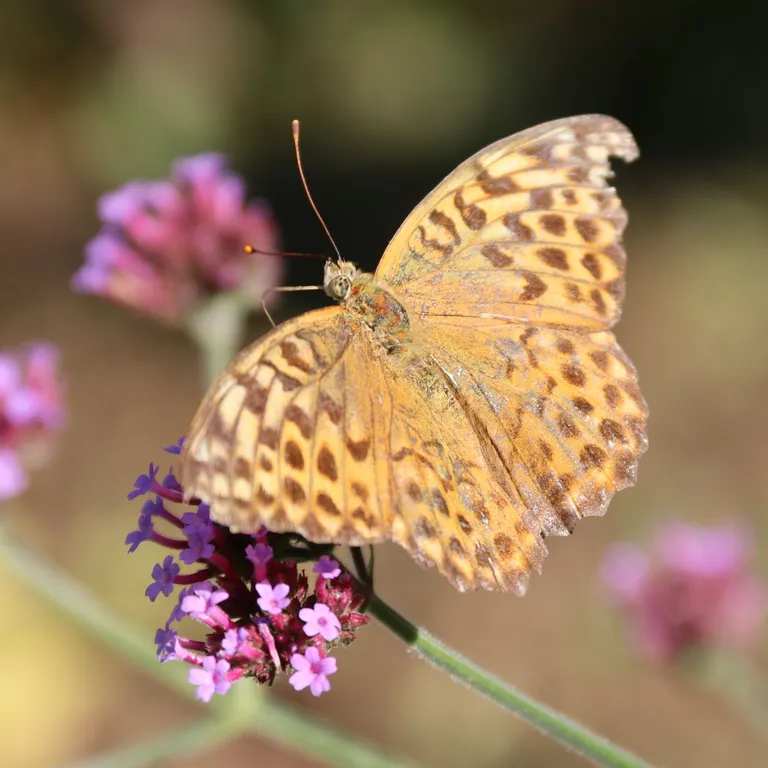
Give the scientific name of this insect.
Argynnis paphia
